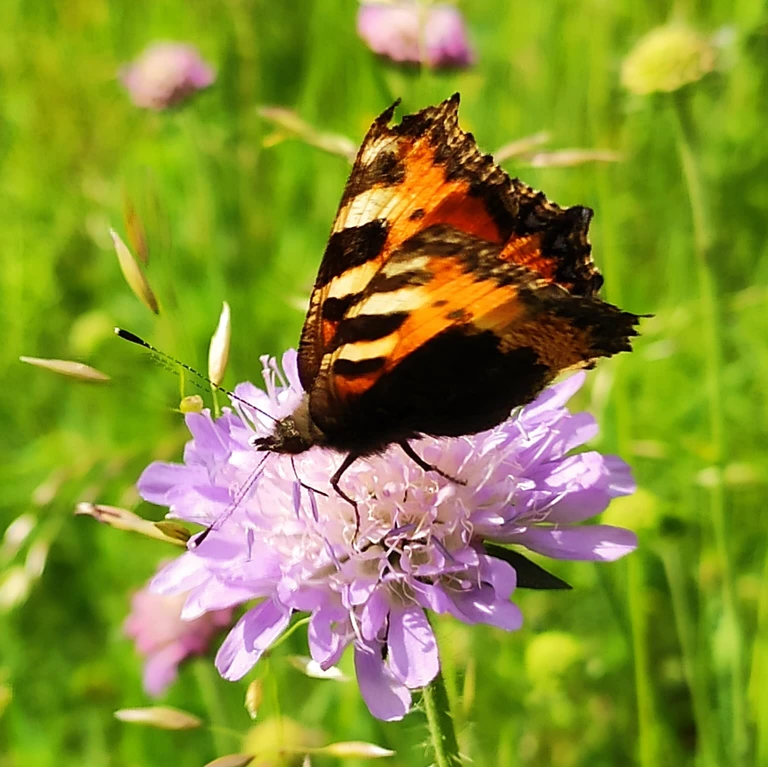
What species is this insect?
Aglais urticae
